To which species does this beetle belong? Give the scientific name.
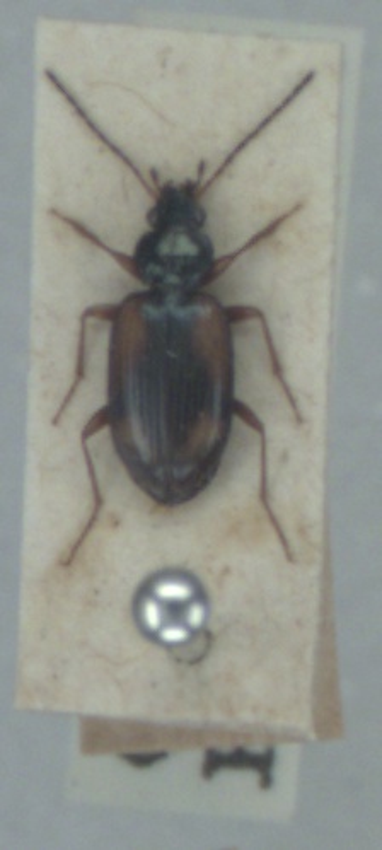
Bembidion bualei
